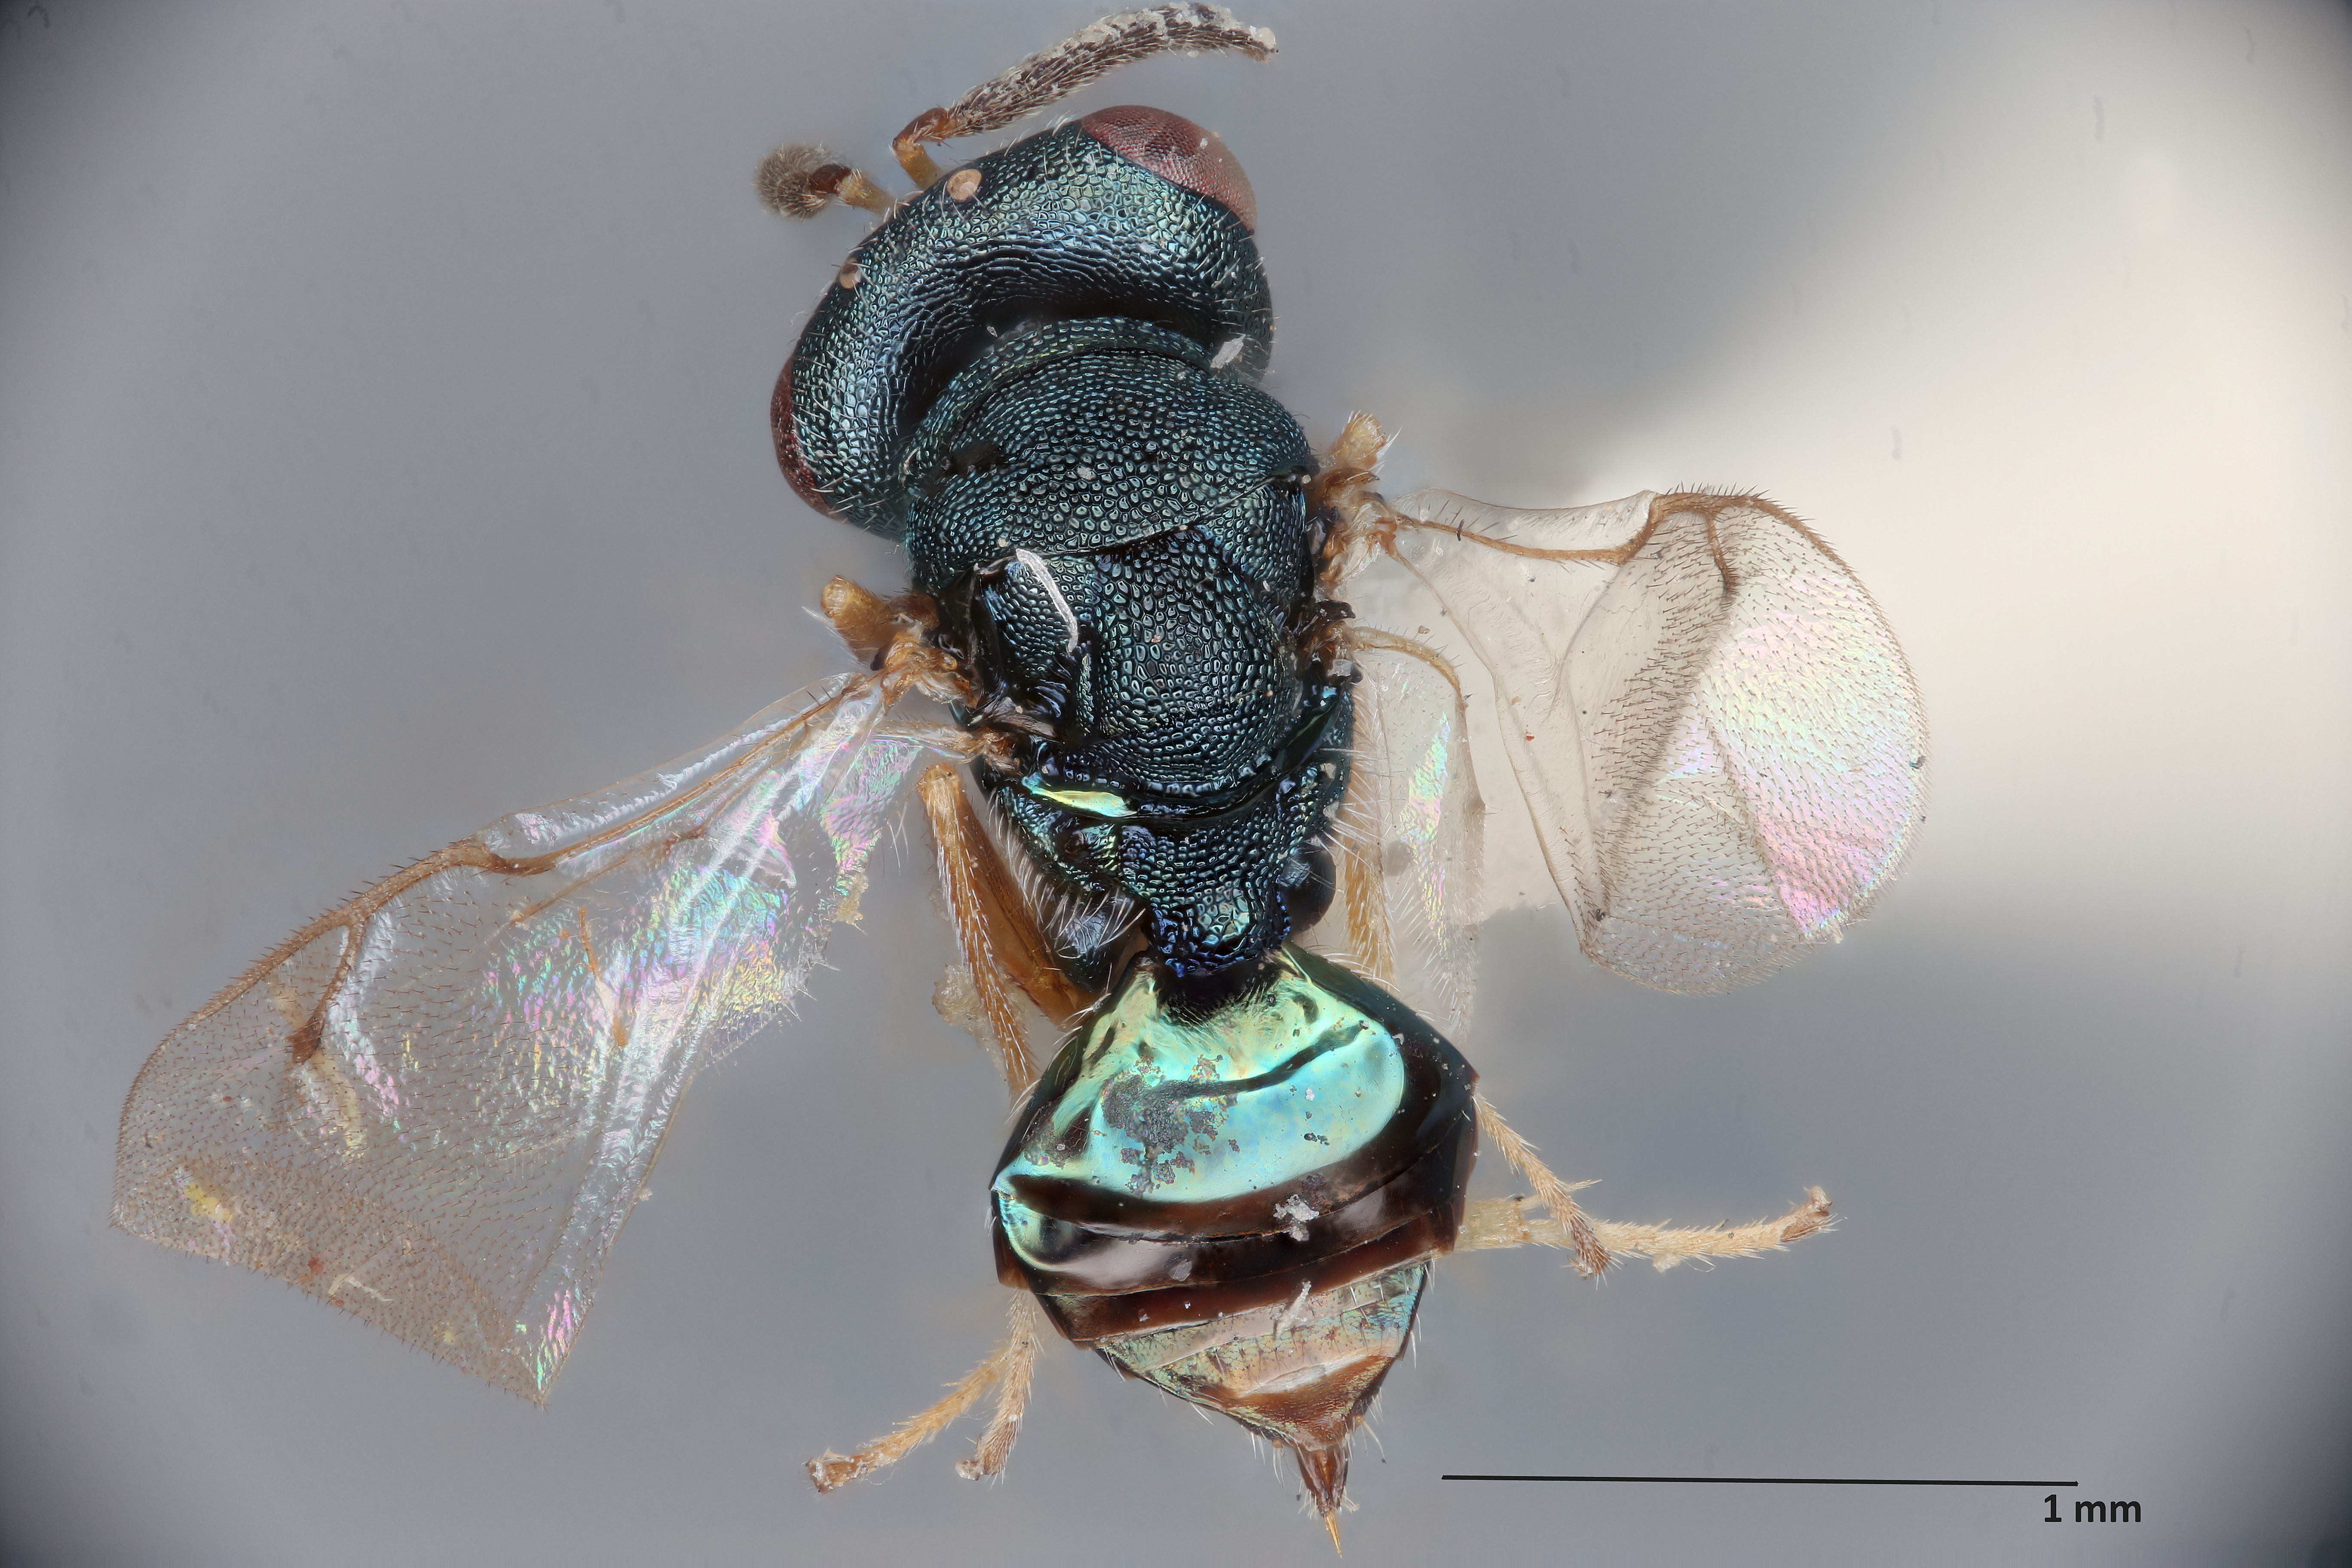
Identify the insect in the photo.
Pteromalus eurymi
